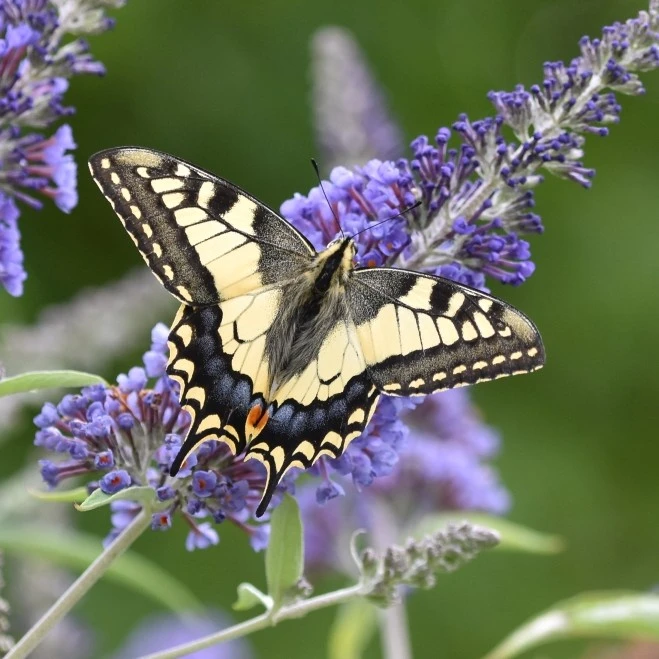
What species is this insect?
Papilio machaon
